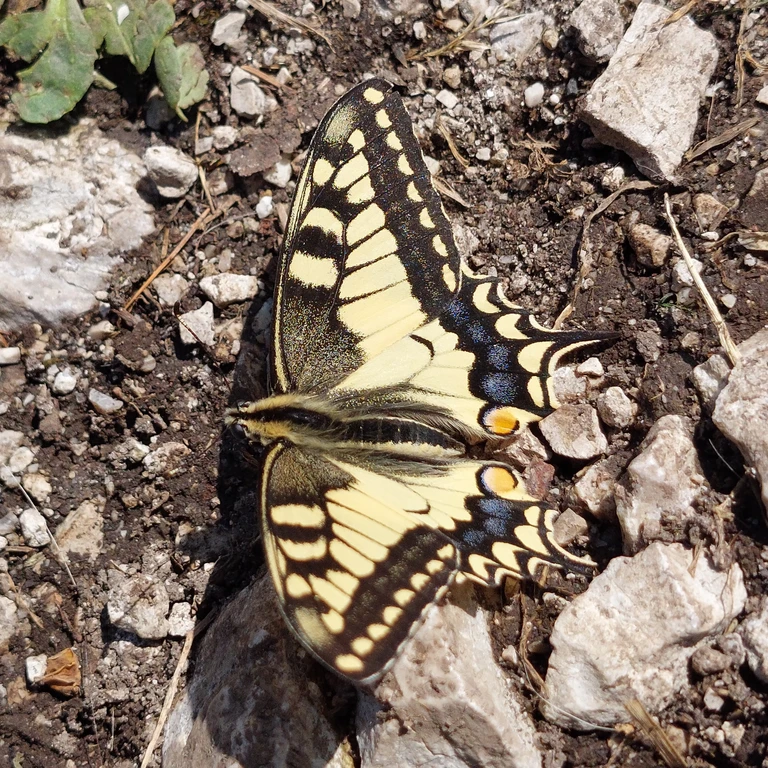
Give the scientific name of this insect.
Papilio machaon
